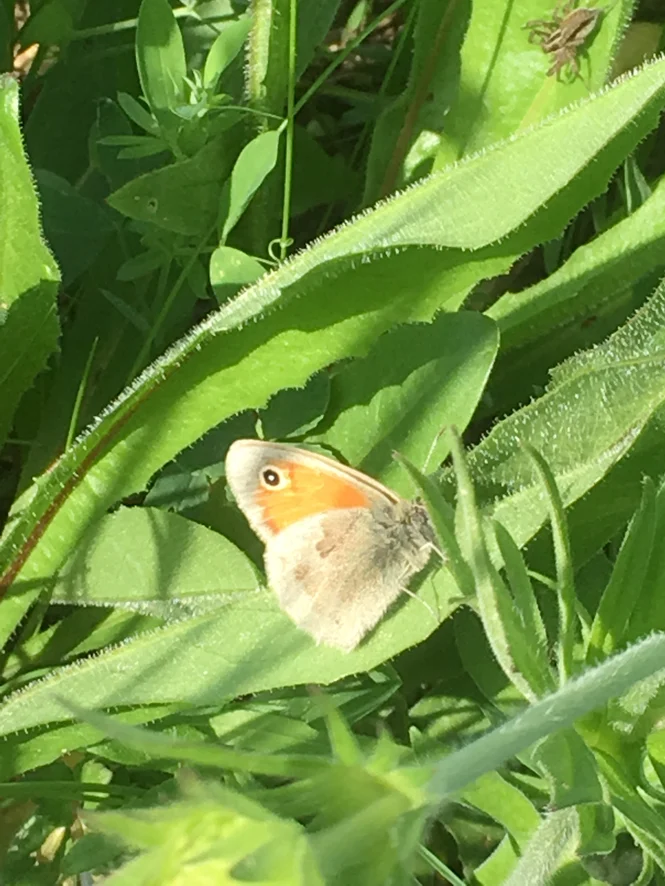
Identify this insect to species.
Coenonympha pamphilus
